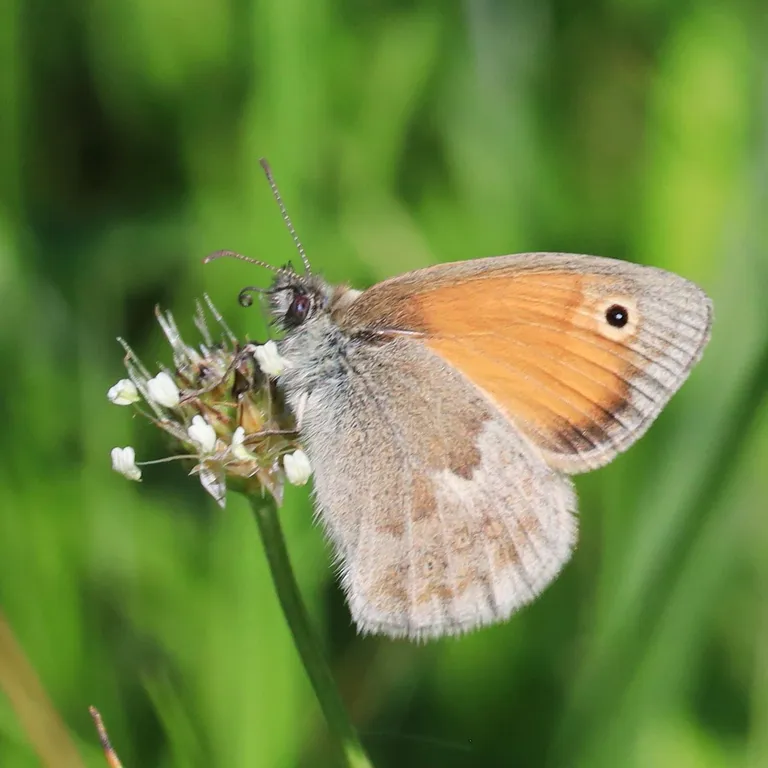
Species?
Coenonympha pamphilus
